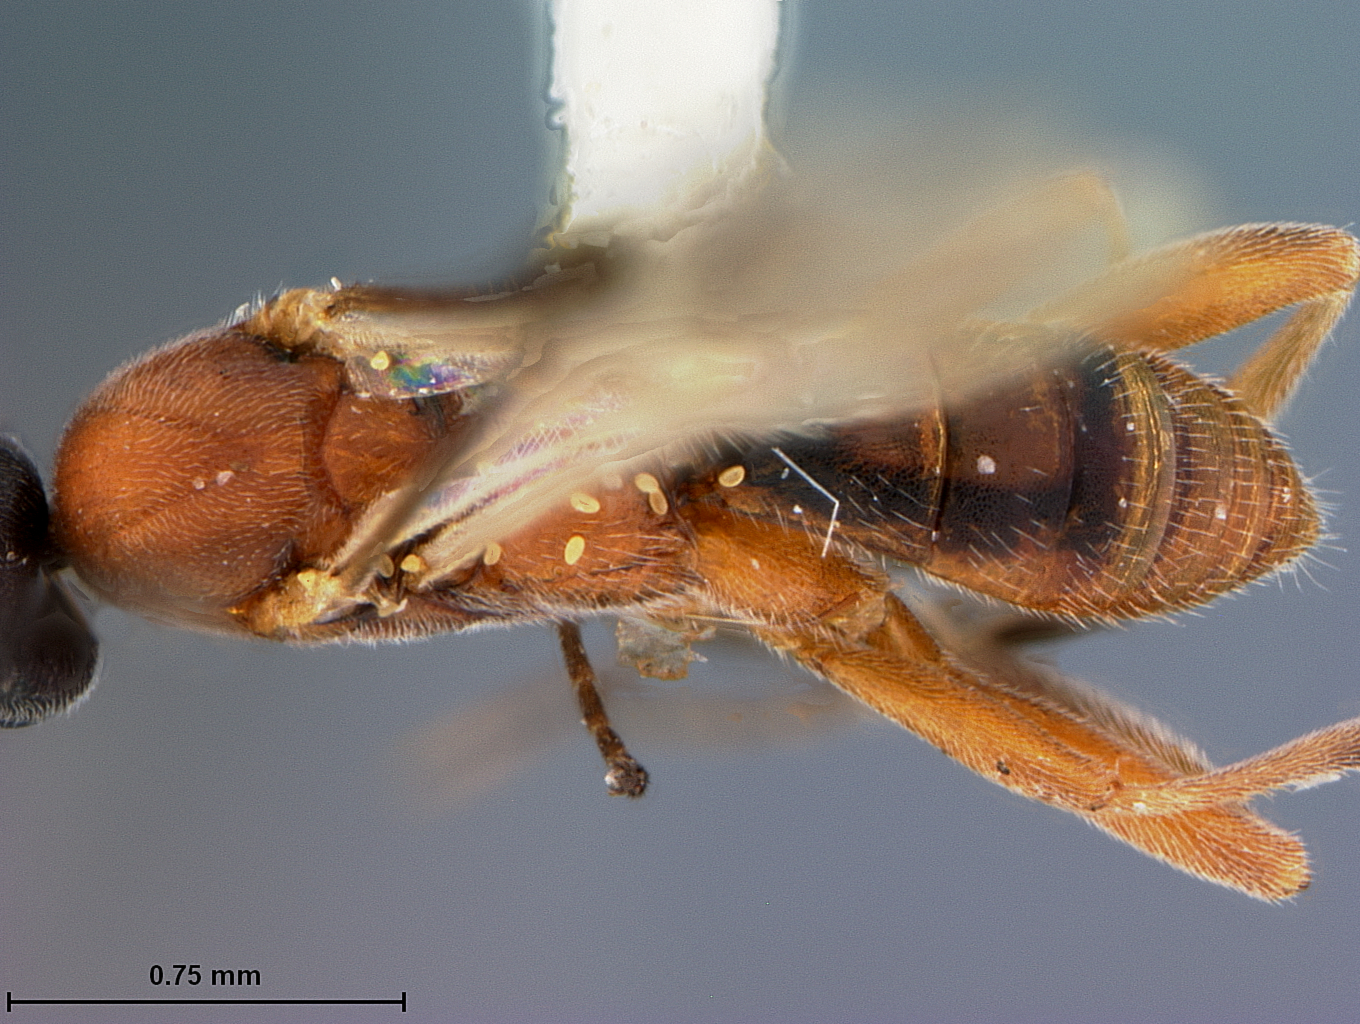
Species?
Orgilus absonus
